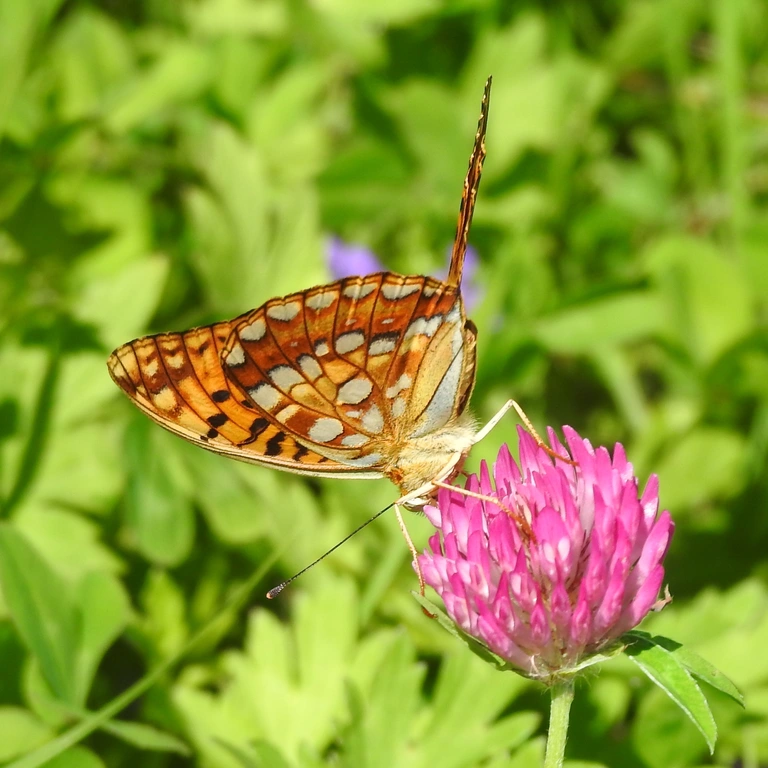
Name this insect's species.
Fabriciana adippe
